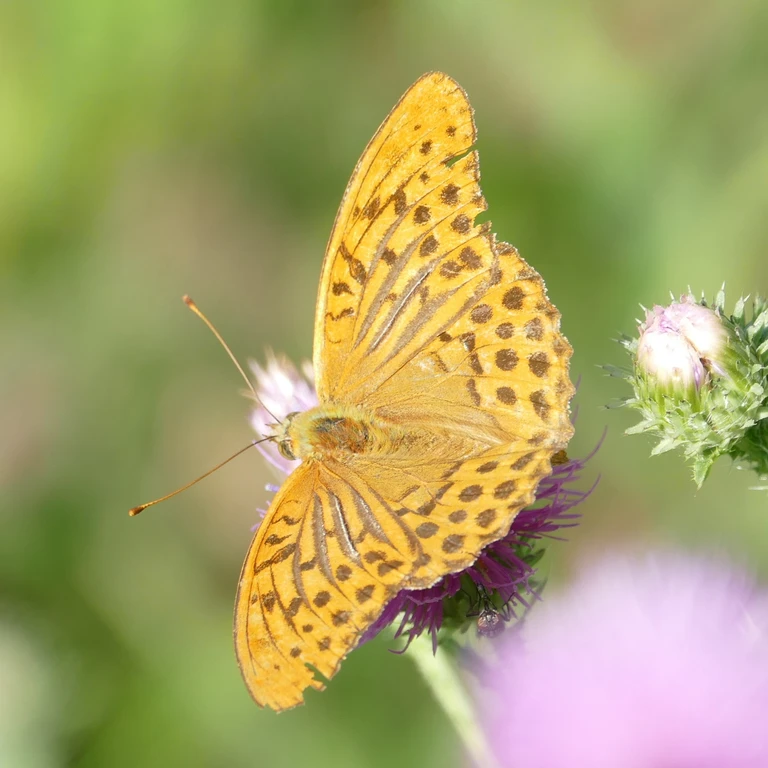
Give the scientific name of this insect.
Argynnis paphia
